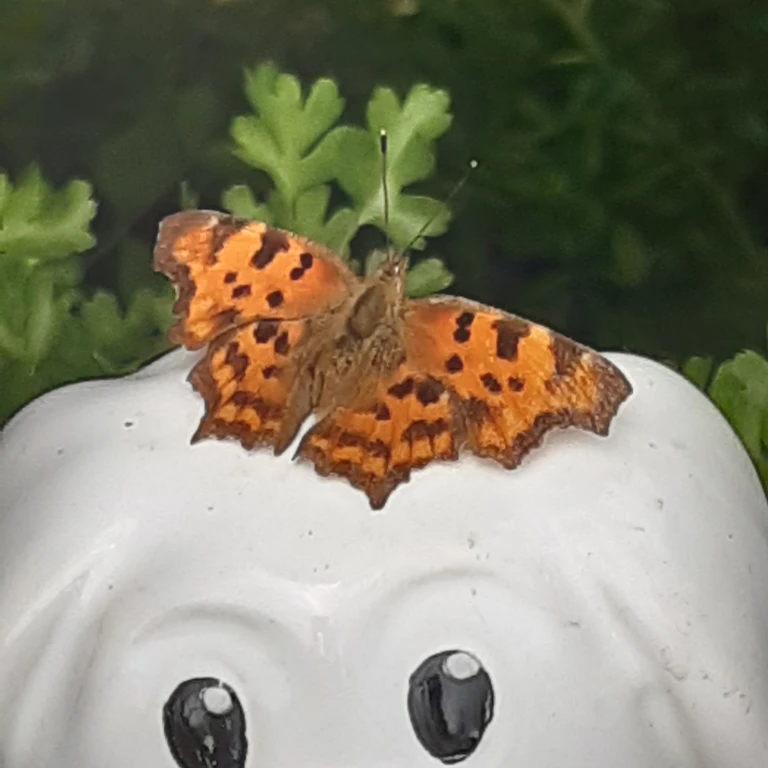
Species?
Polygonia c-album
